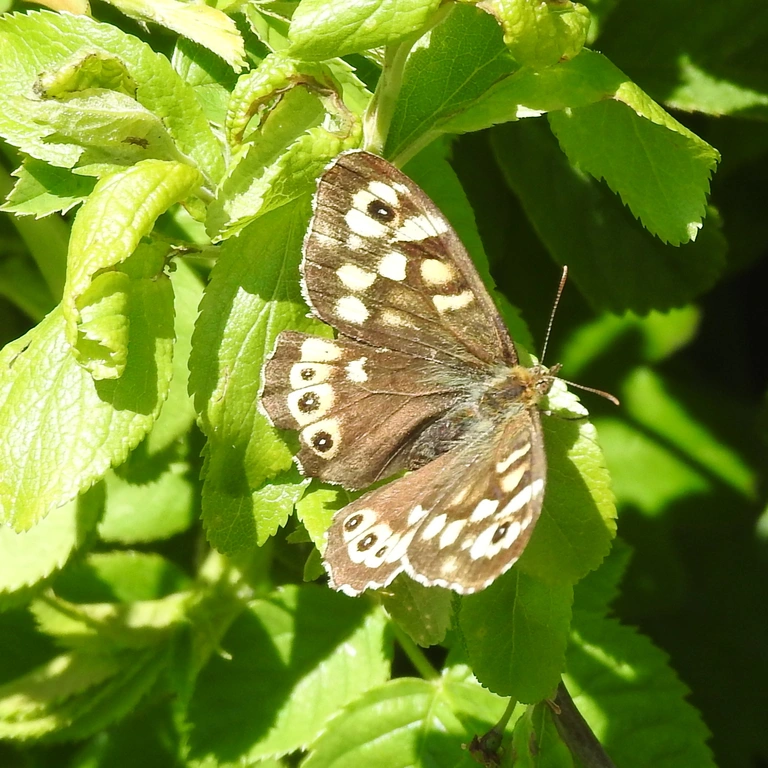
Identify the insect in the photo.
Pararge aegeria
